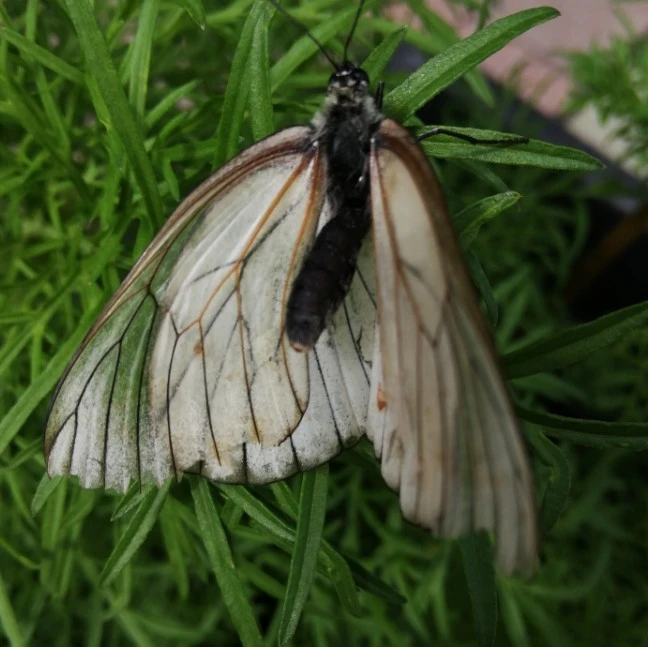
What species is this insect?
Aporia crataegi
